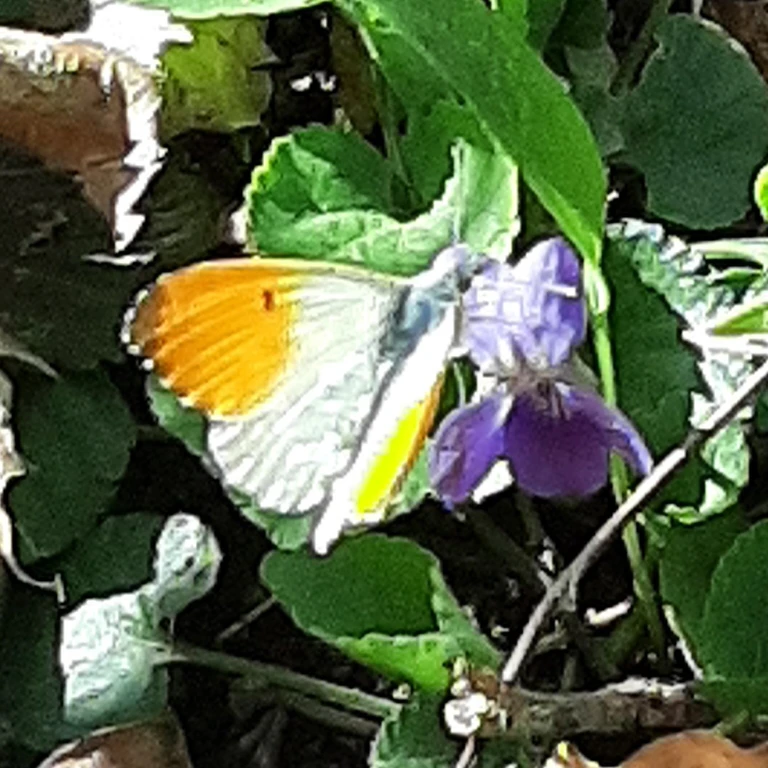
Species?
Anthocharis cardamines
